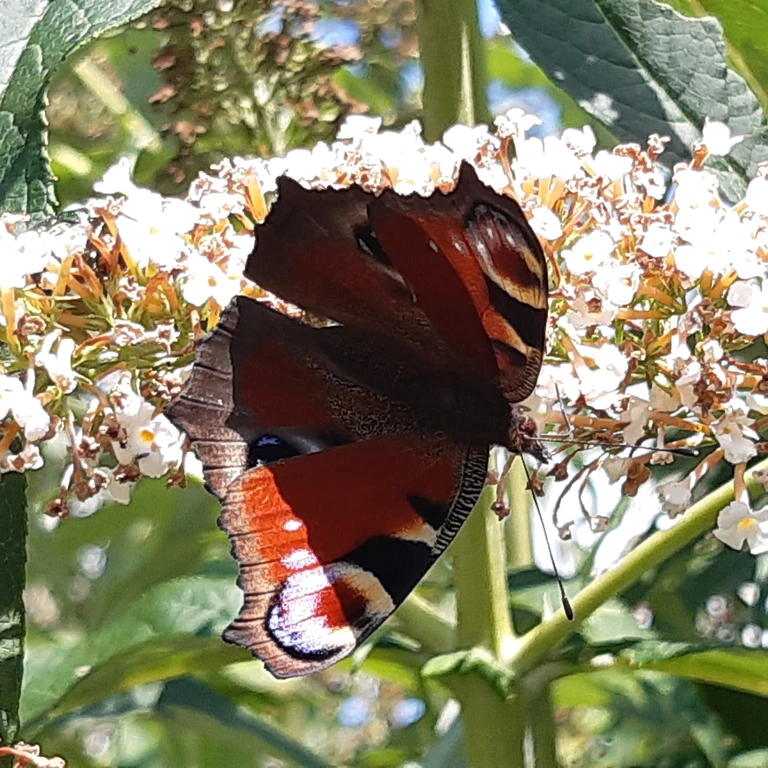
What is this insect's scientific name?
Aglais io
